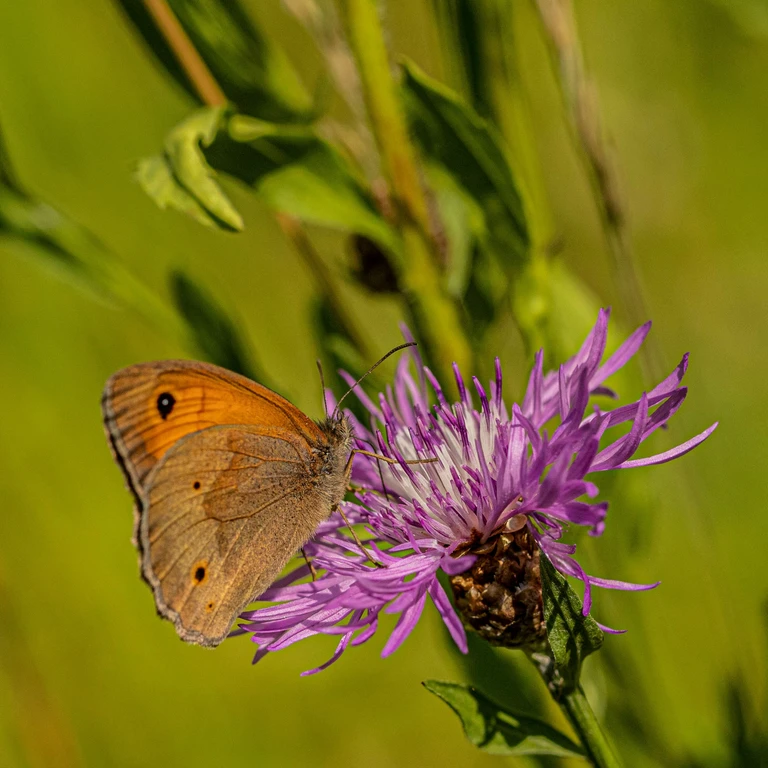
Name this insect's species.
Maniola jurtina
